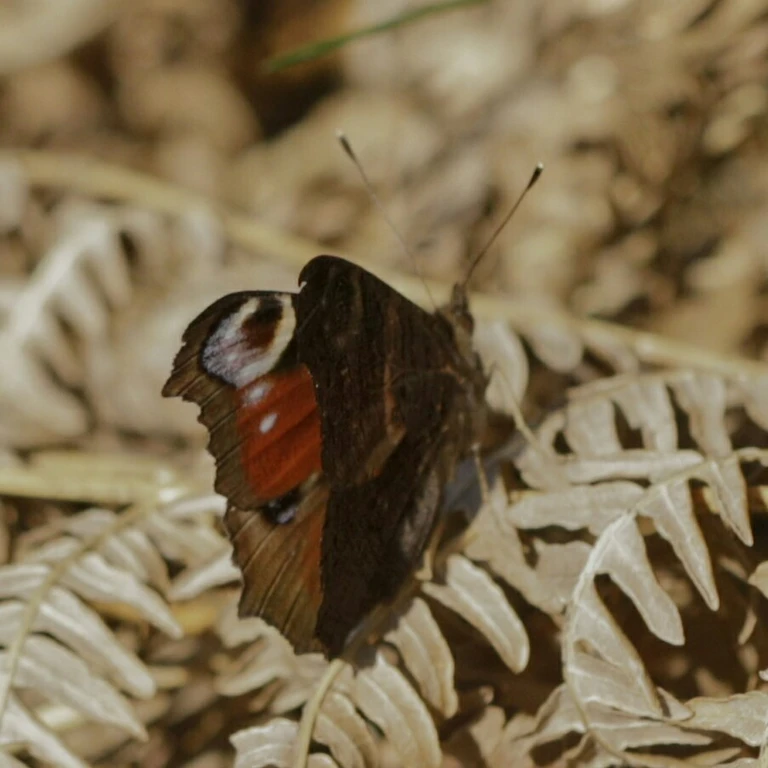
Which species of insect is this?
Aglais io
